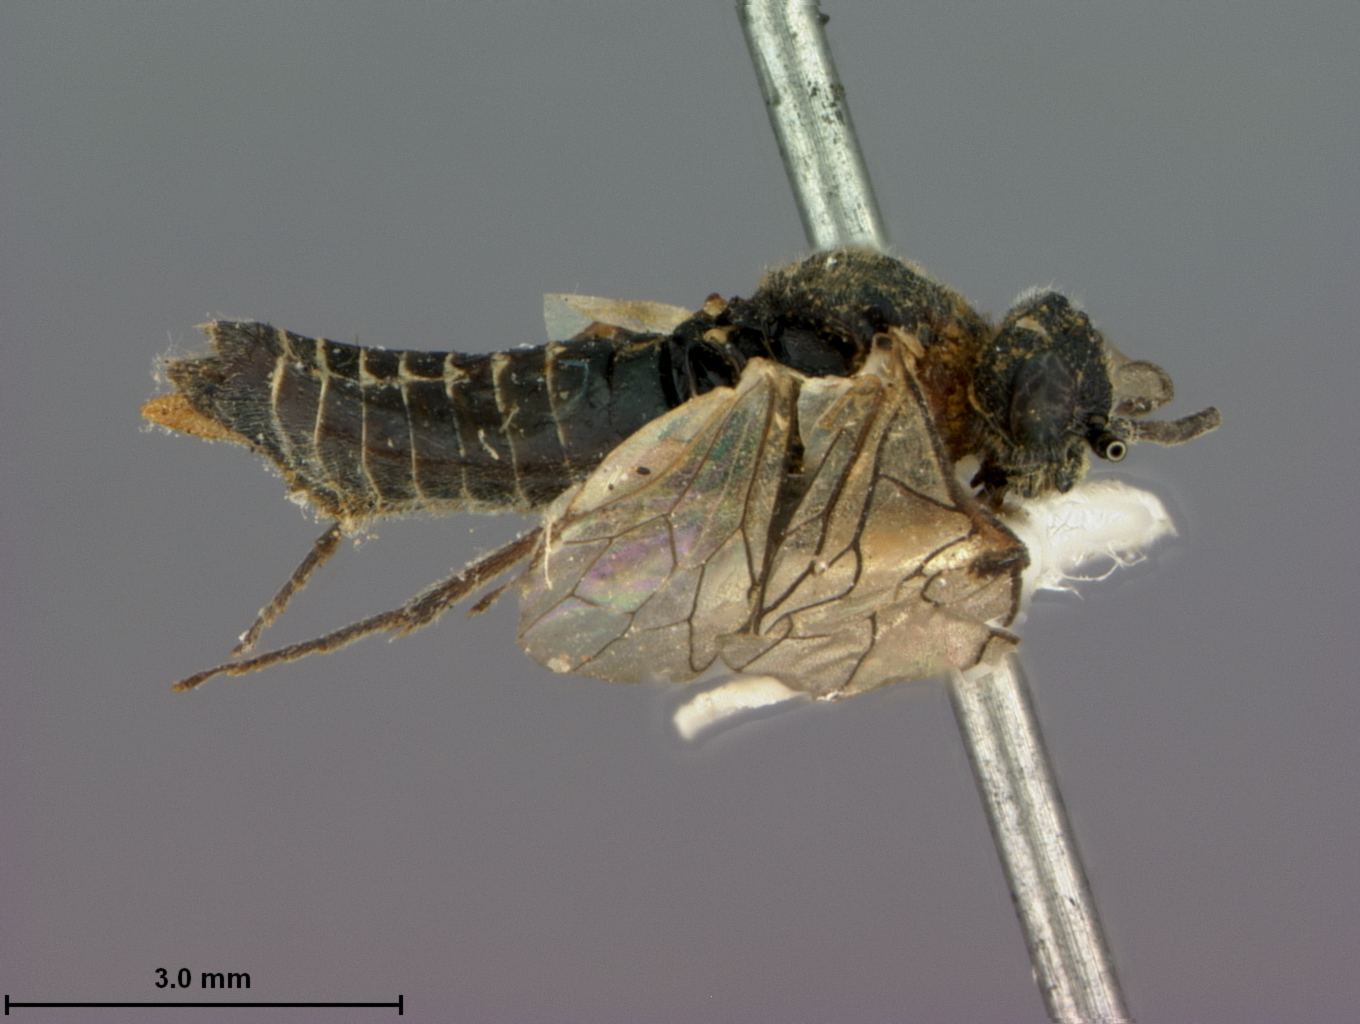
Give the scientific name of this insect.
Dolerus obscurus
